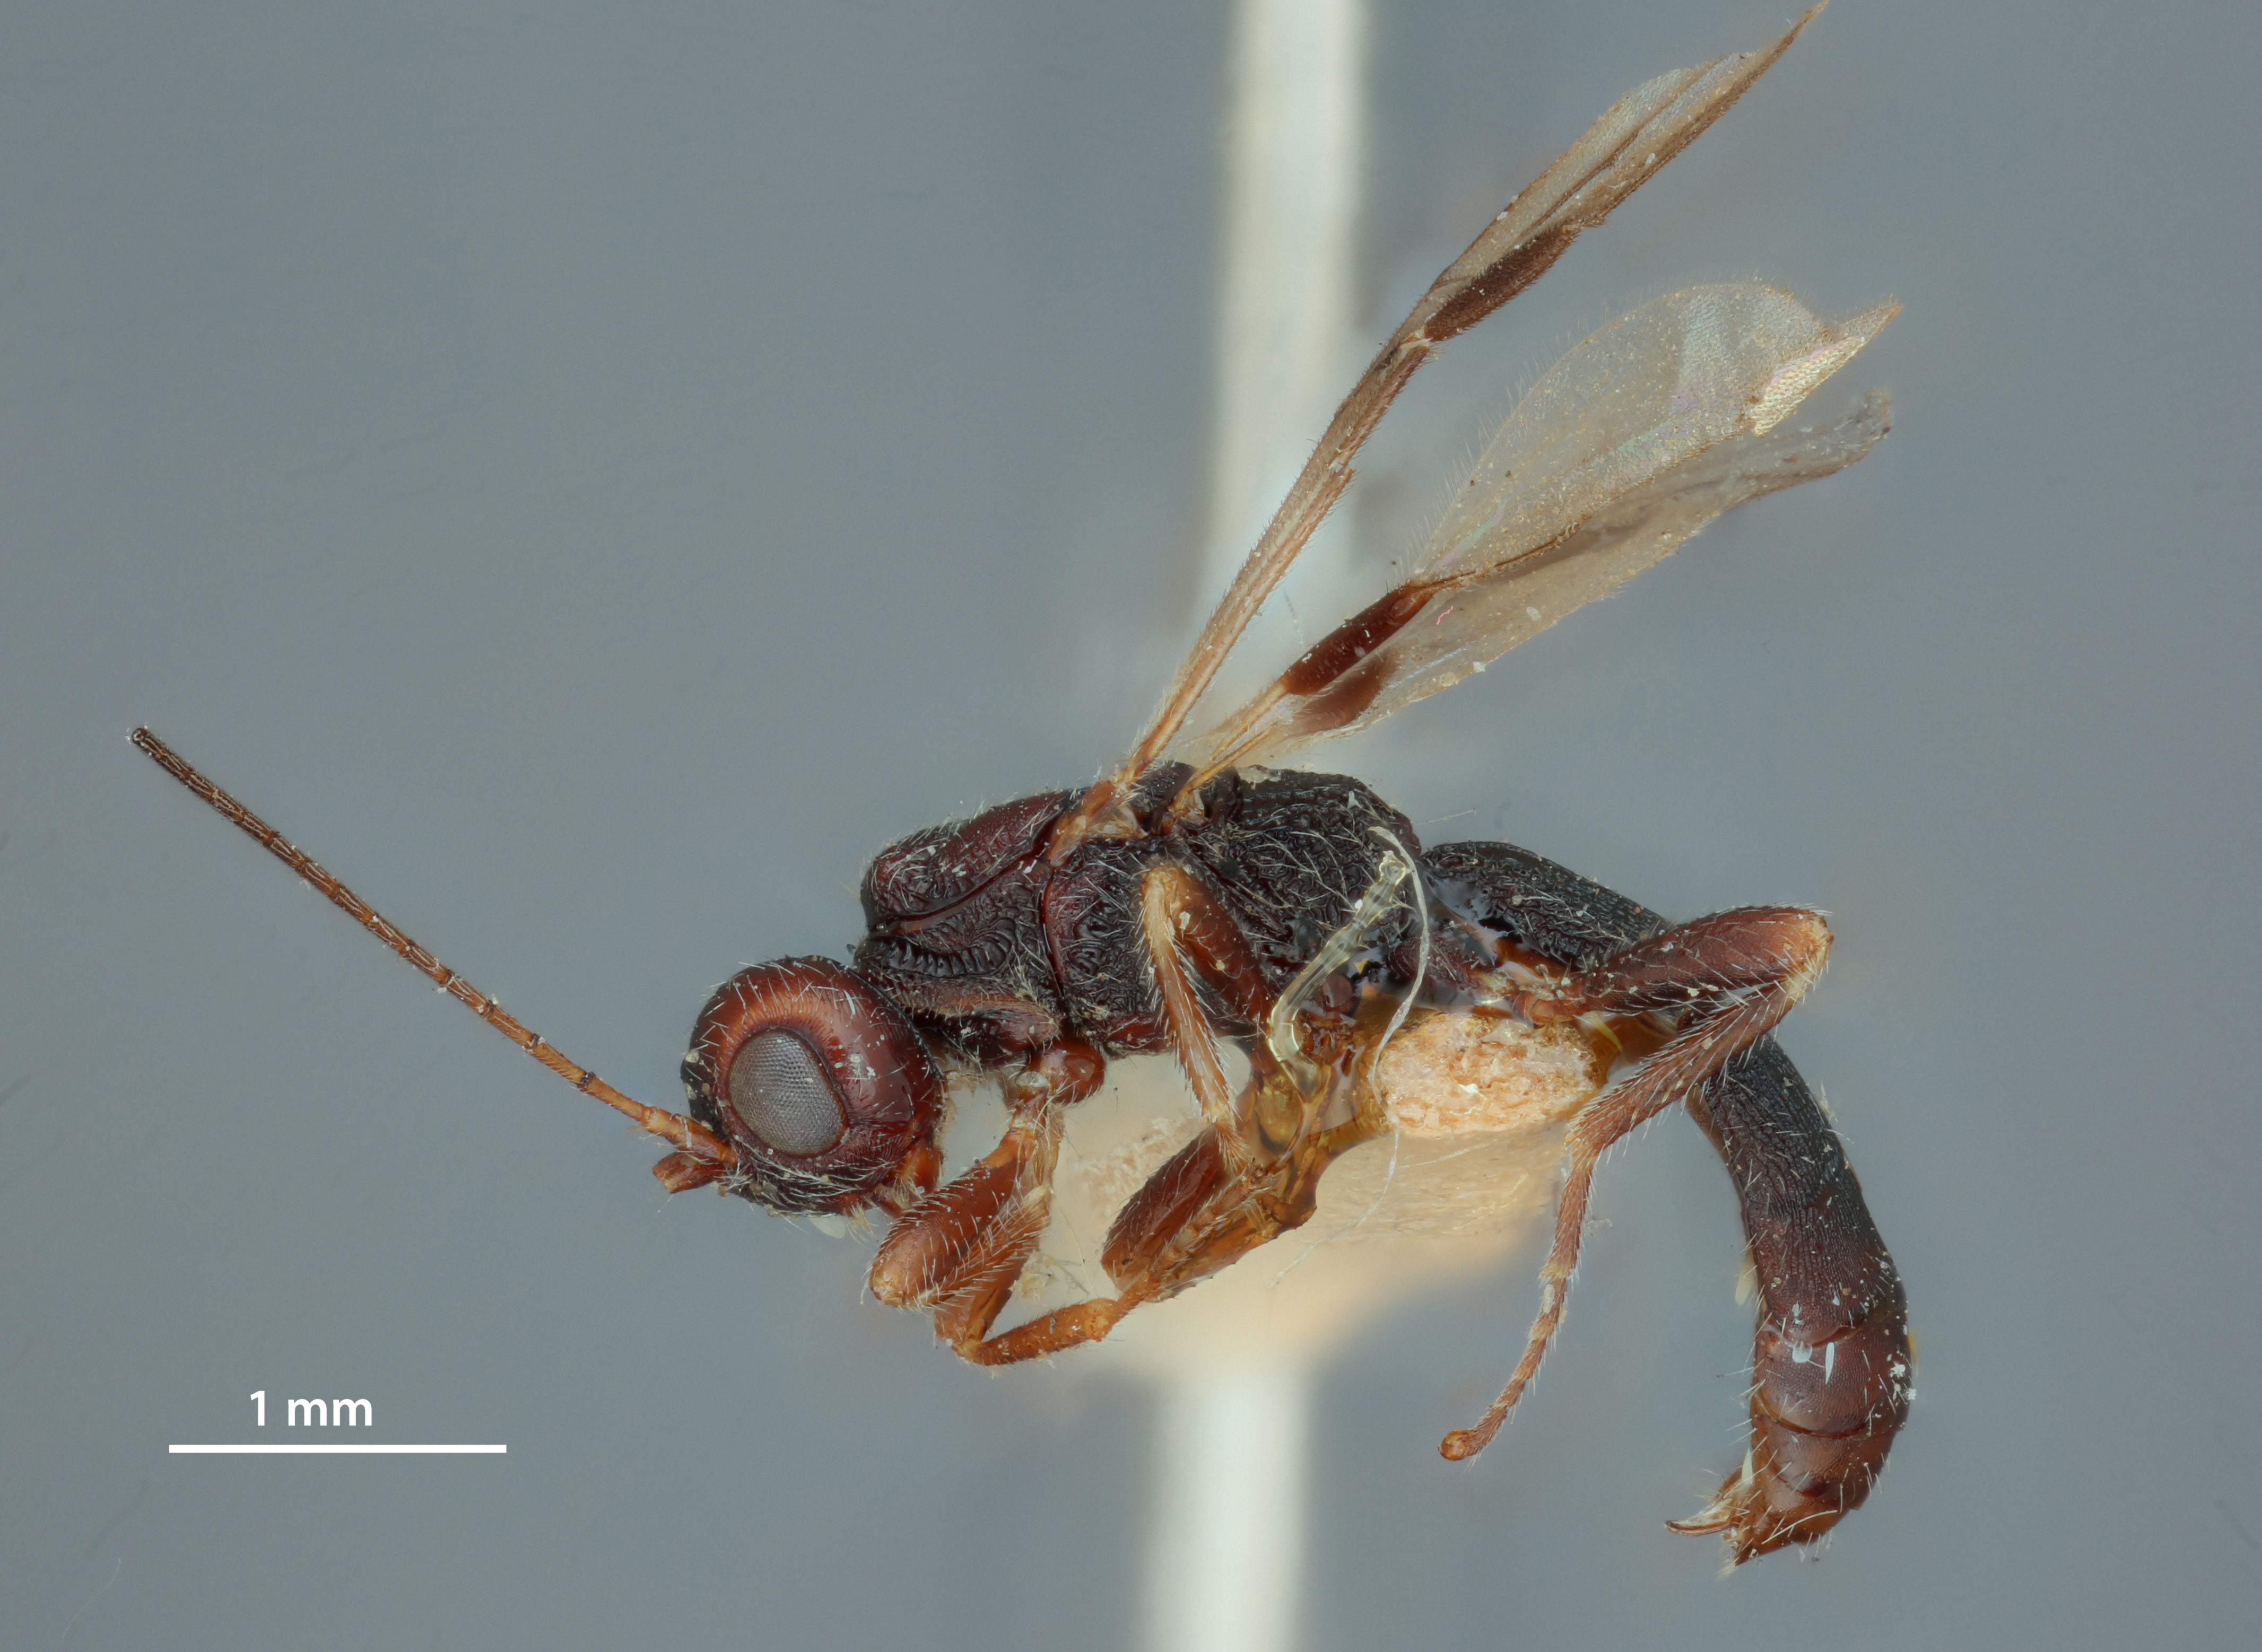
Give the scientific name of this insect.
Heterospilus texanus
